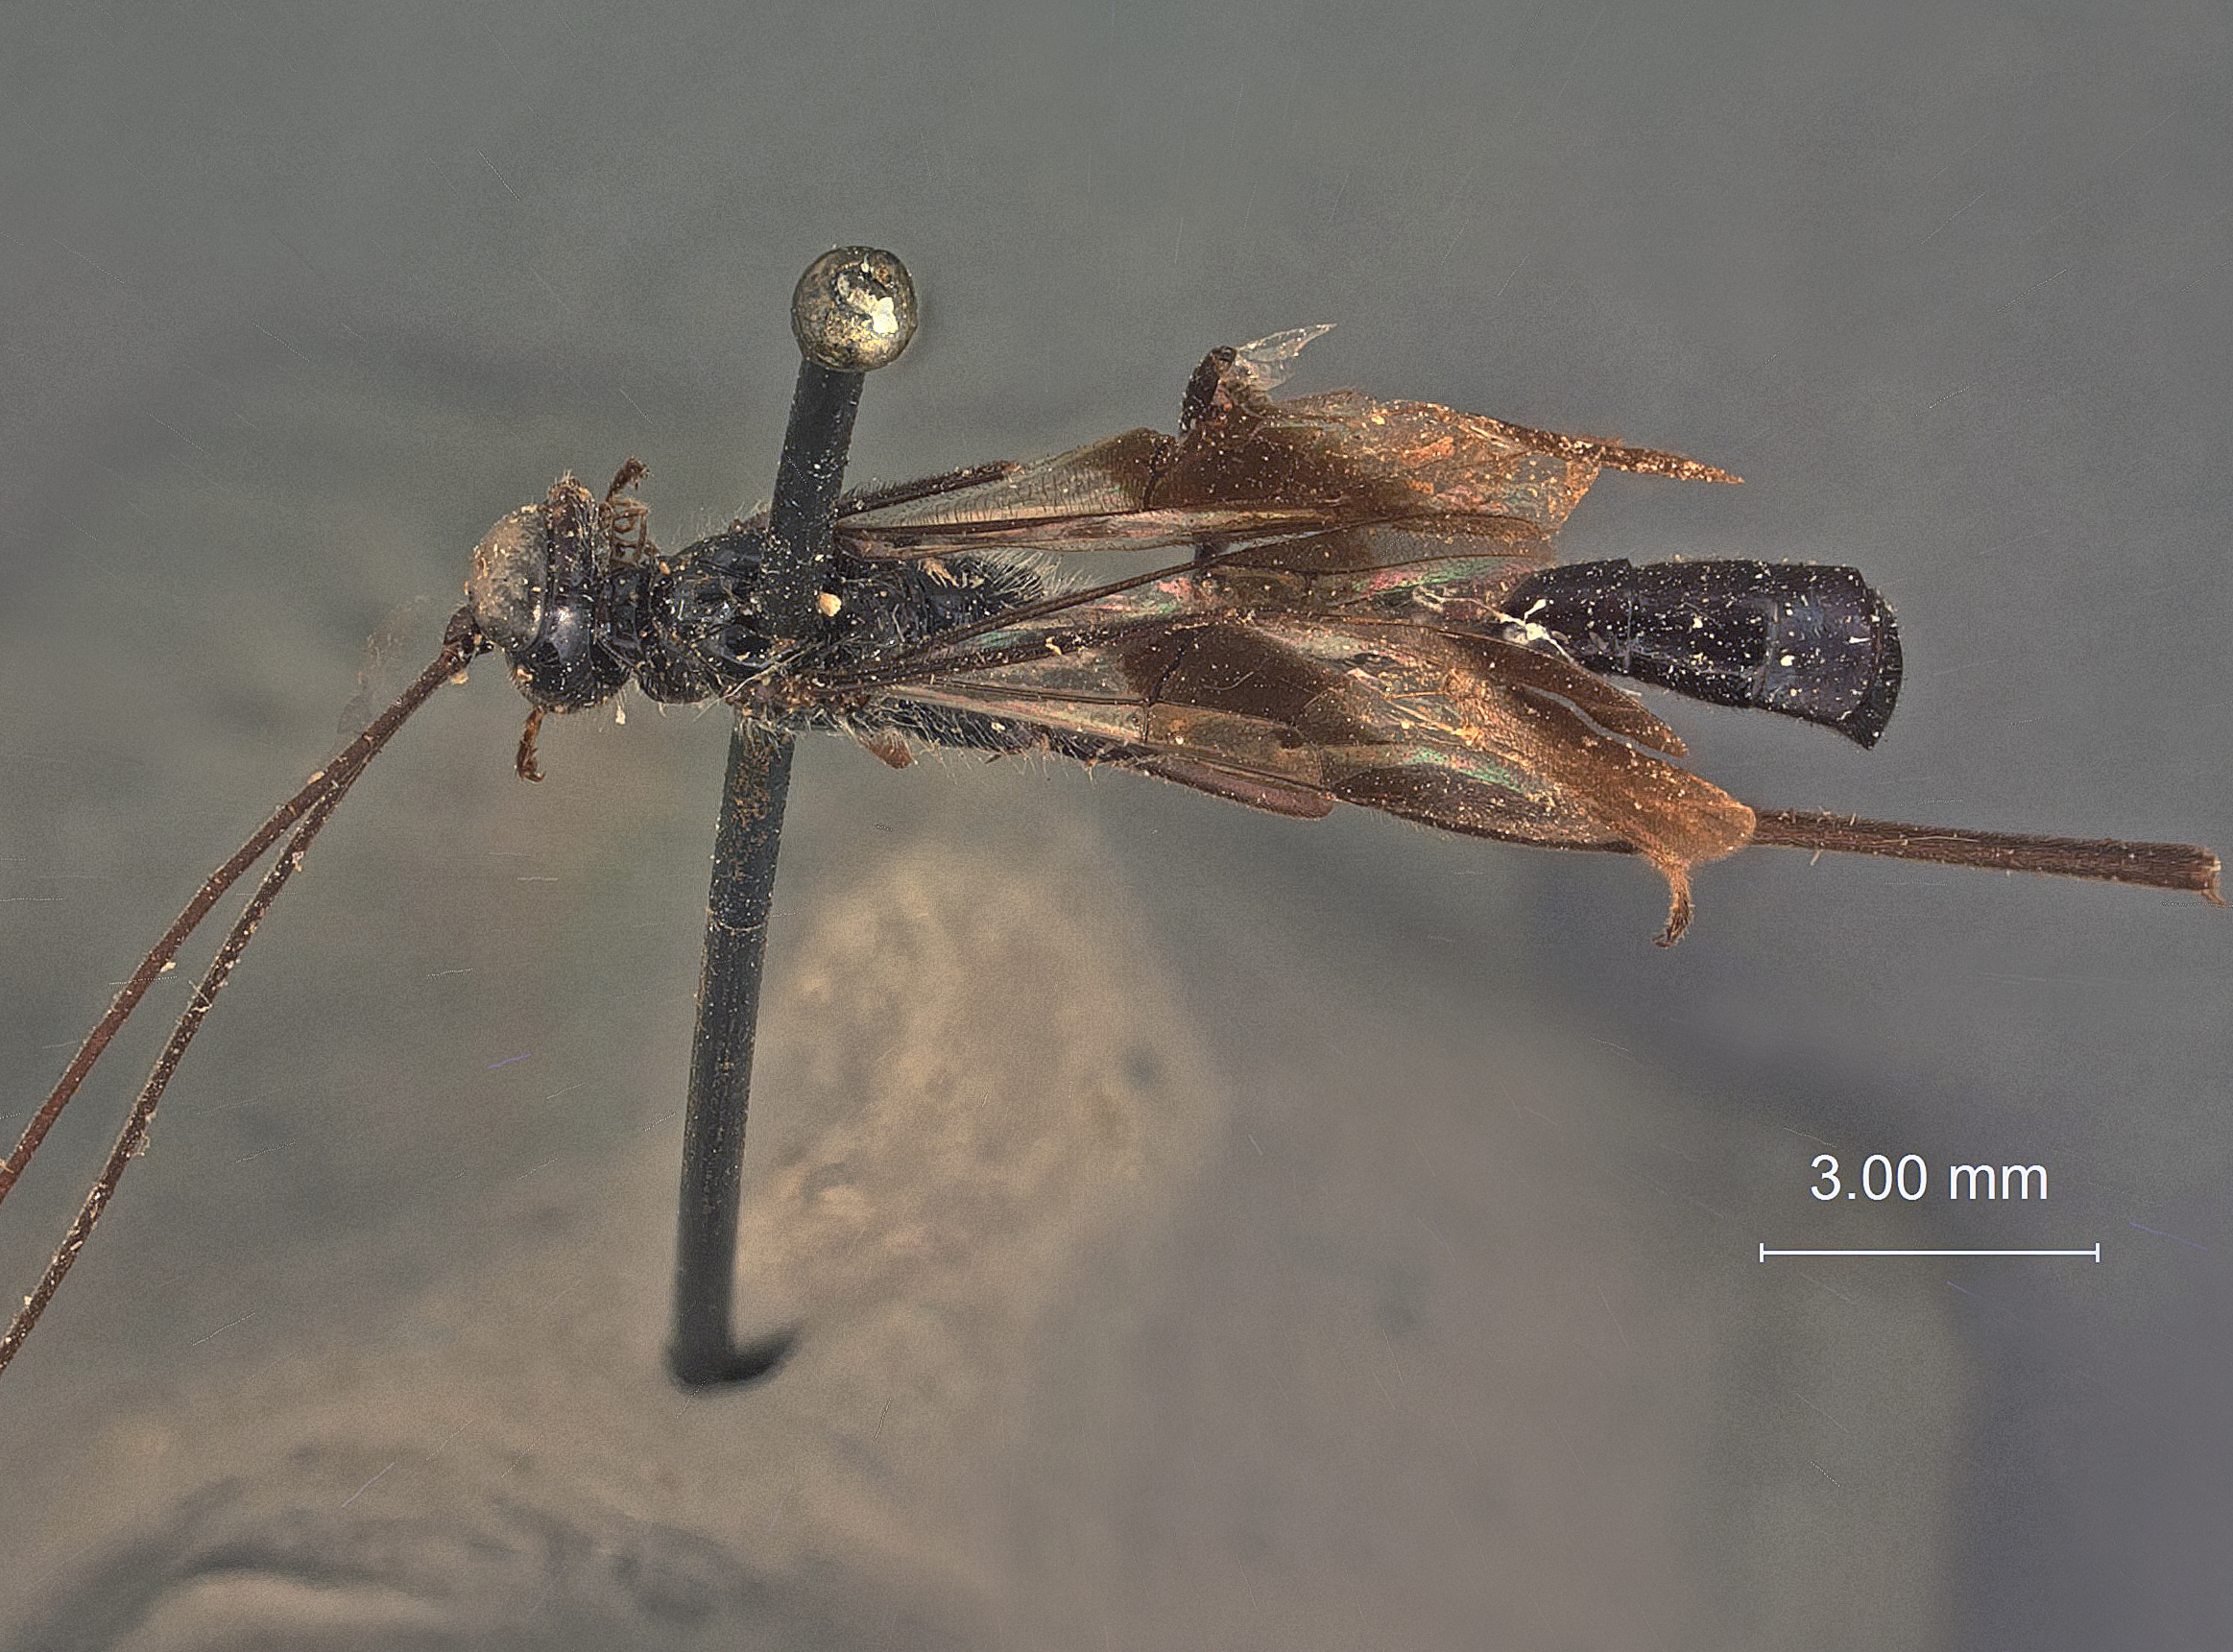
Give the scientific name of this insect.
Metarhyssa bifasciata
